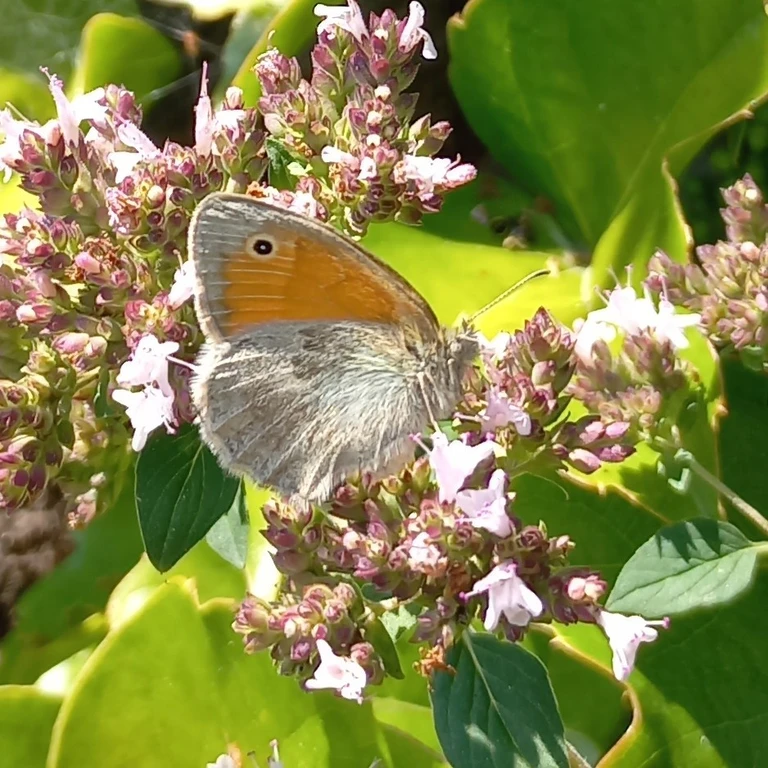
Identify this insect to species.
Coenonympha pamphilus
